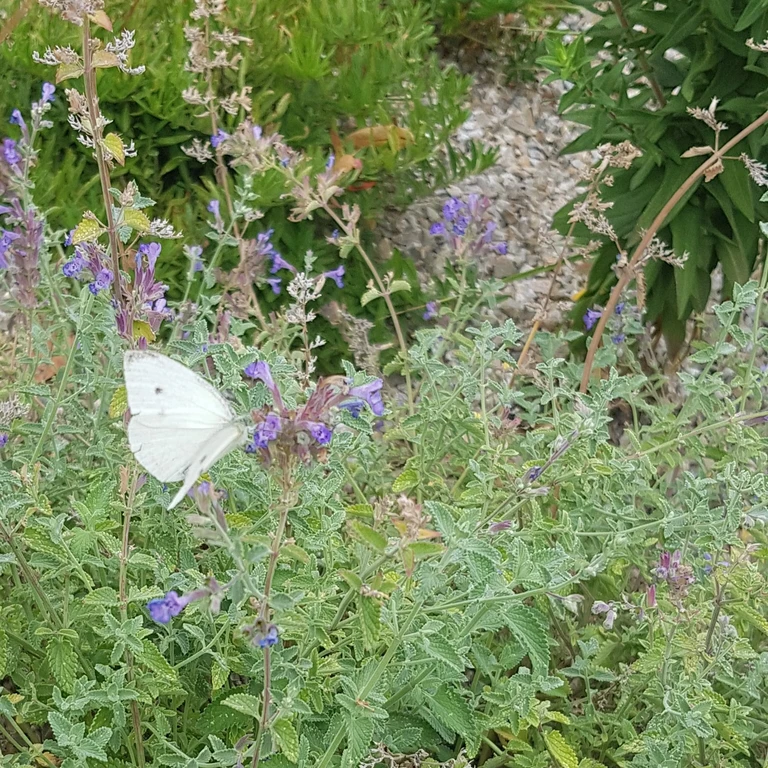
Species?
Pieris rapae
